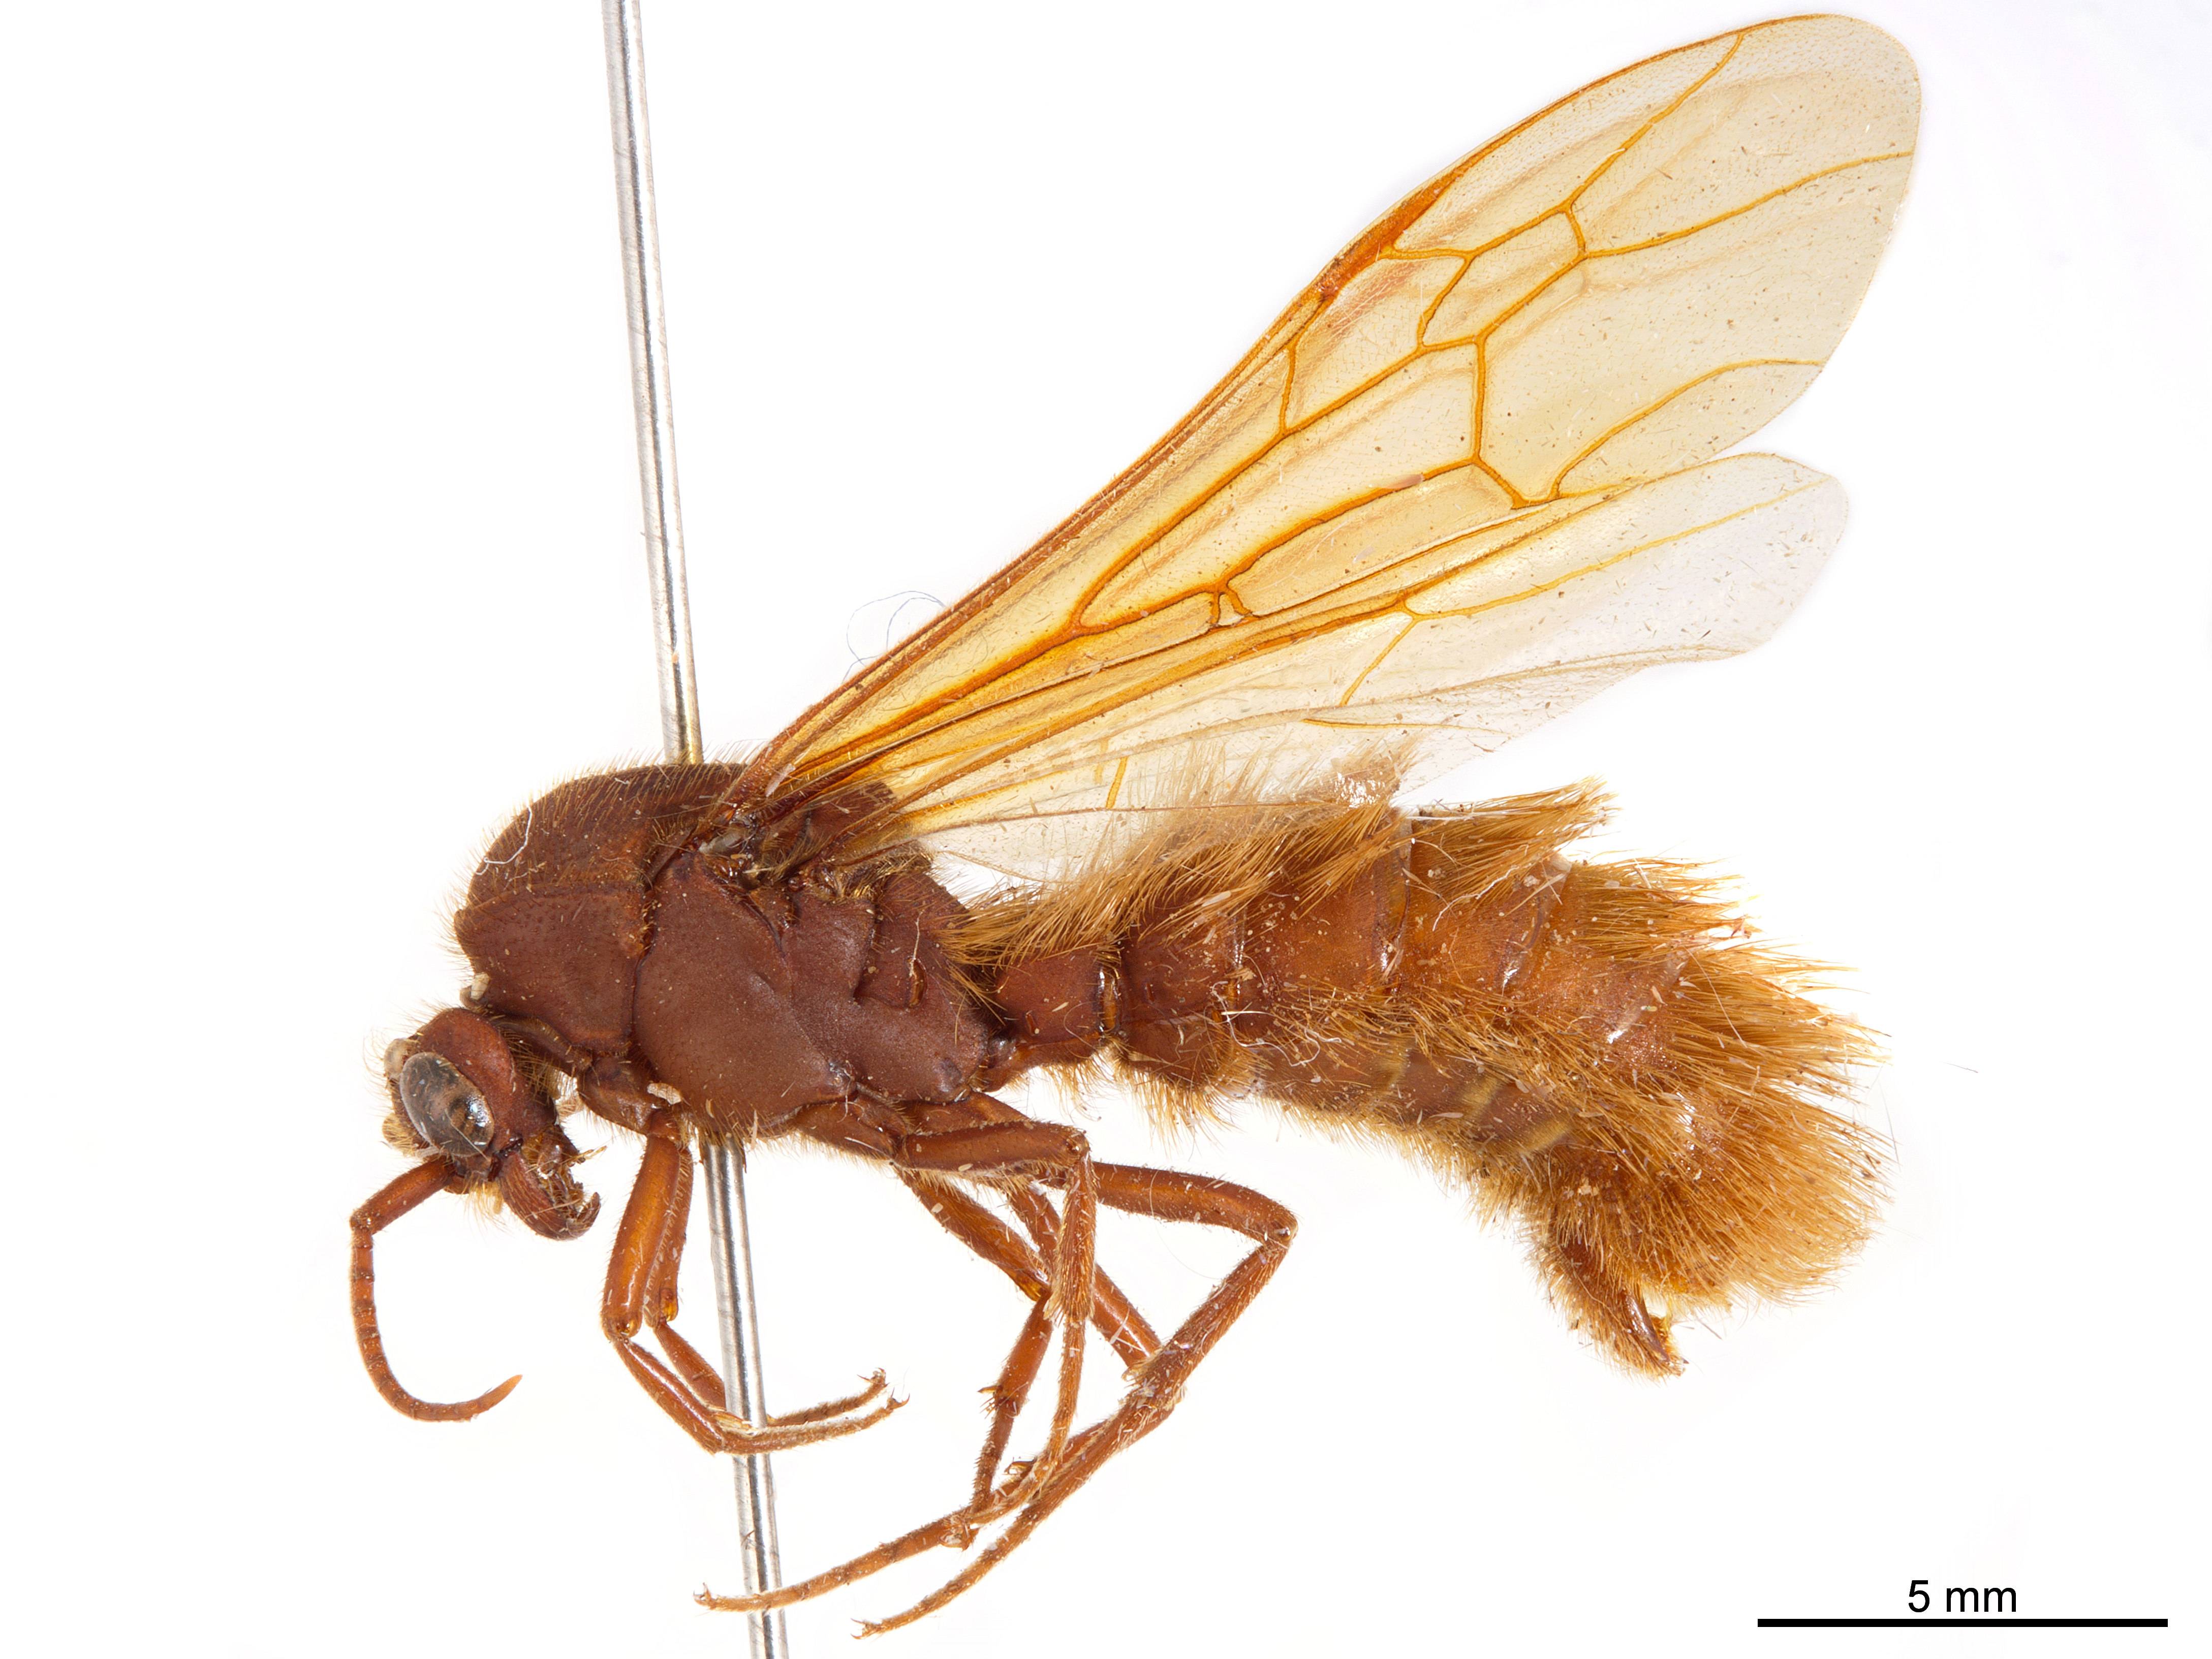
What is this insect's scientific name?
Nomamyrmex hartigii
